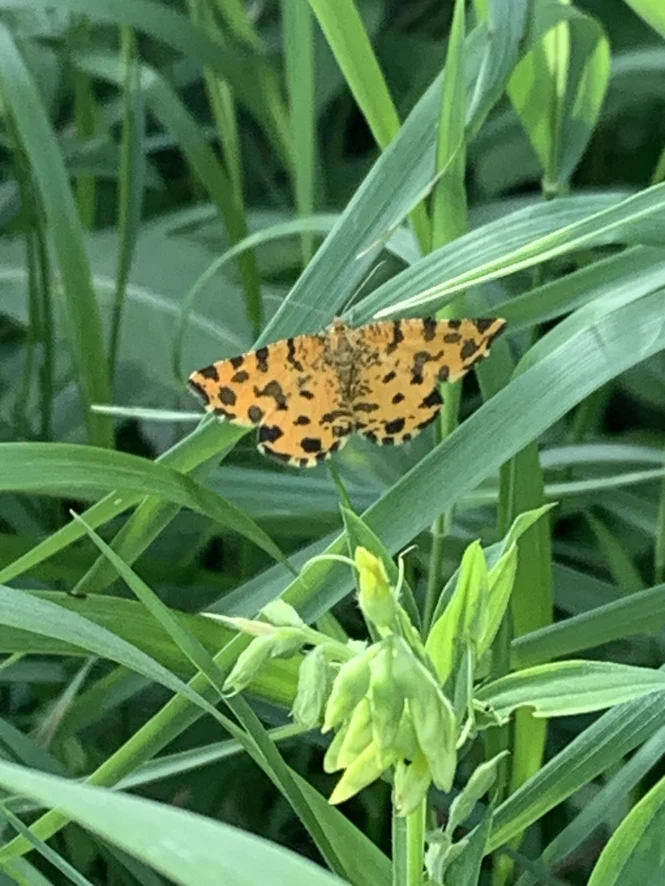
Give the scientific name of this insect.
Pseudopanthera macularia
